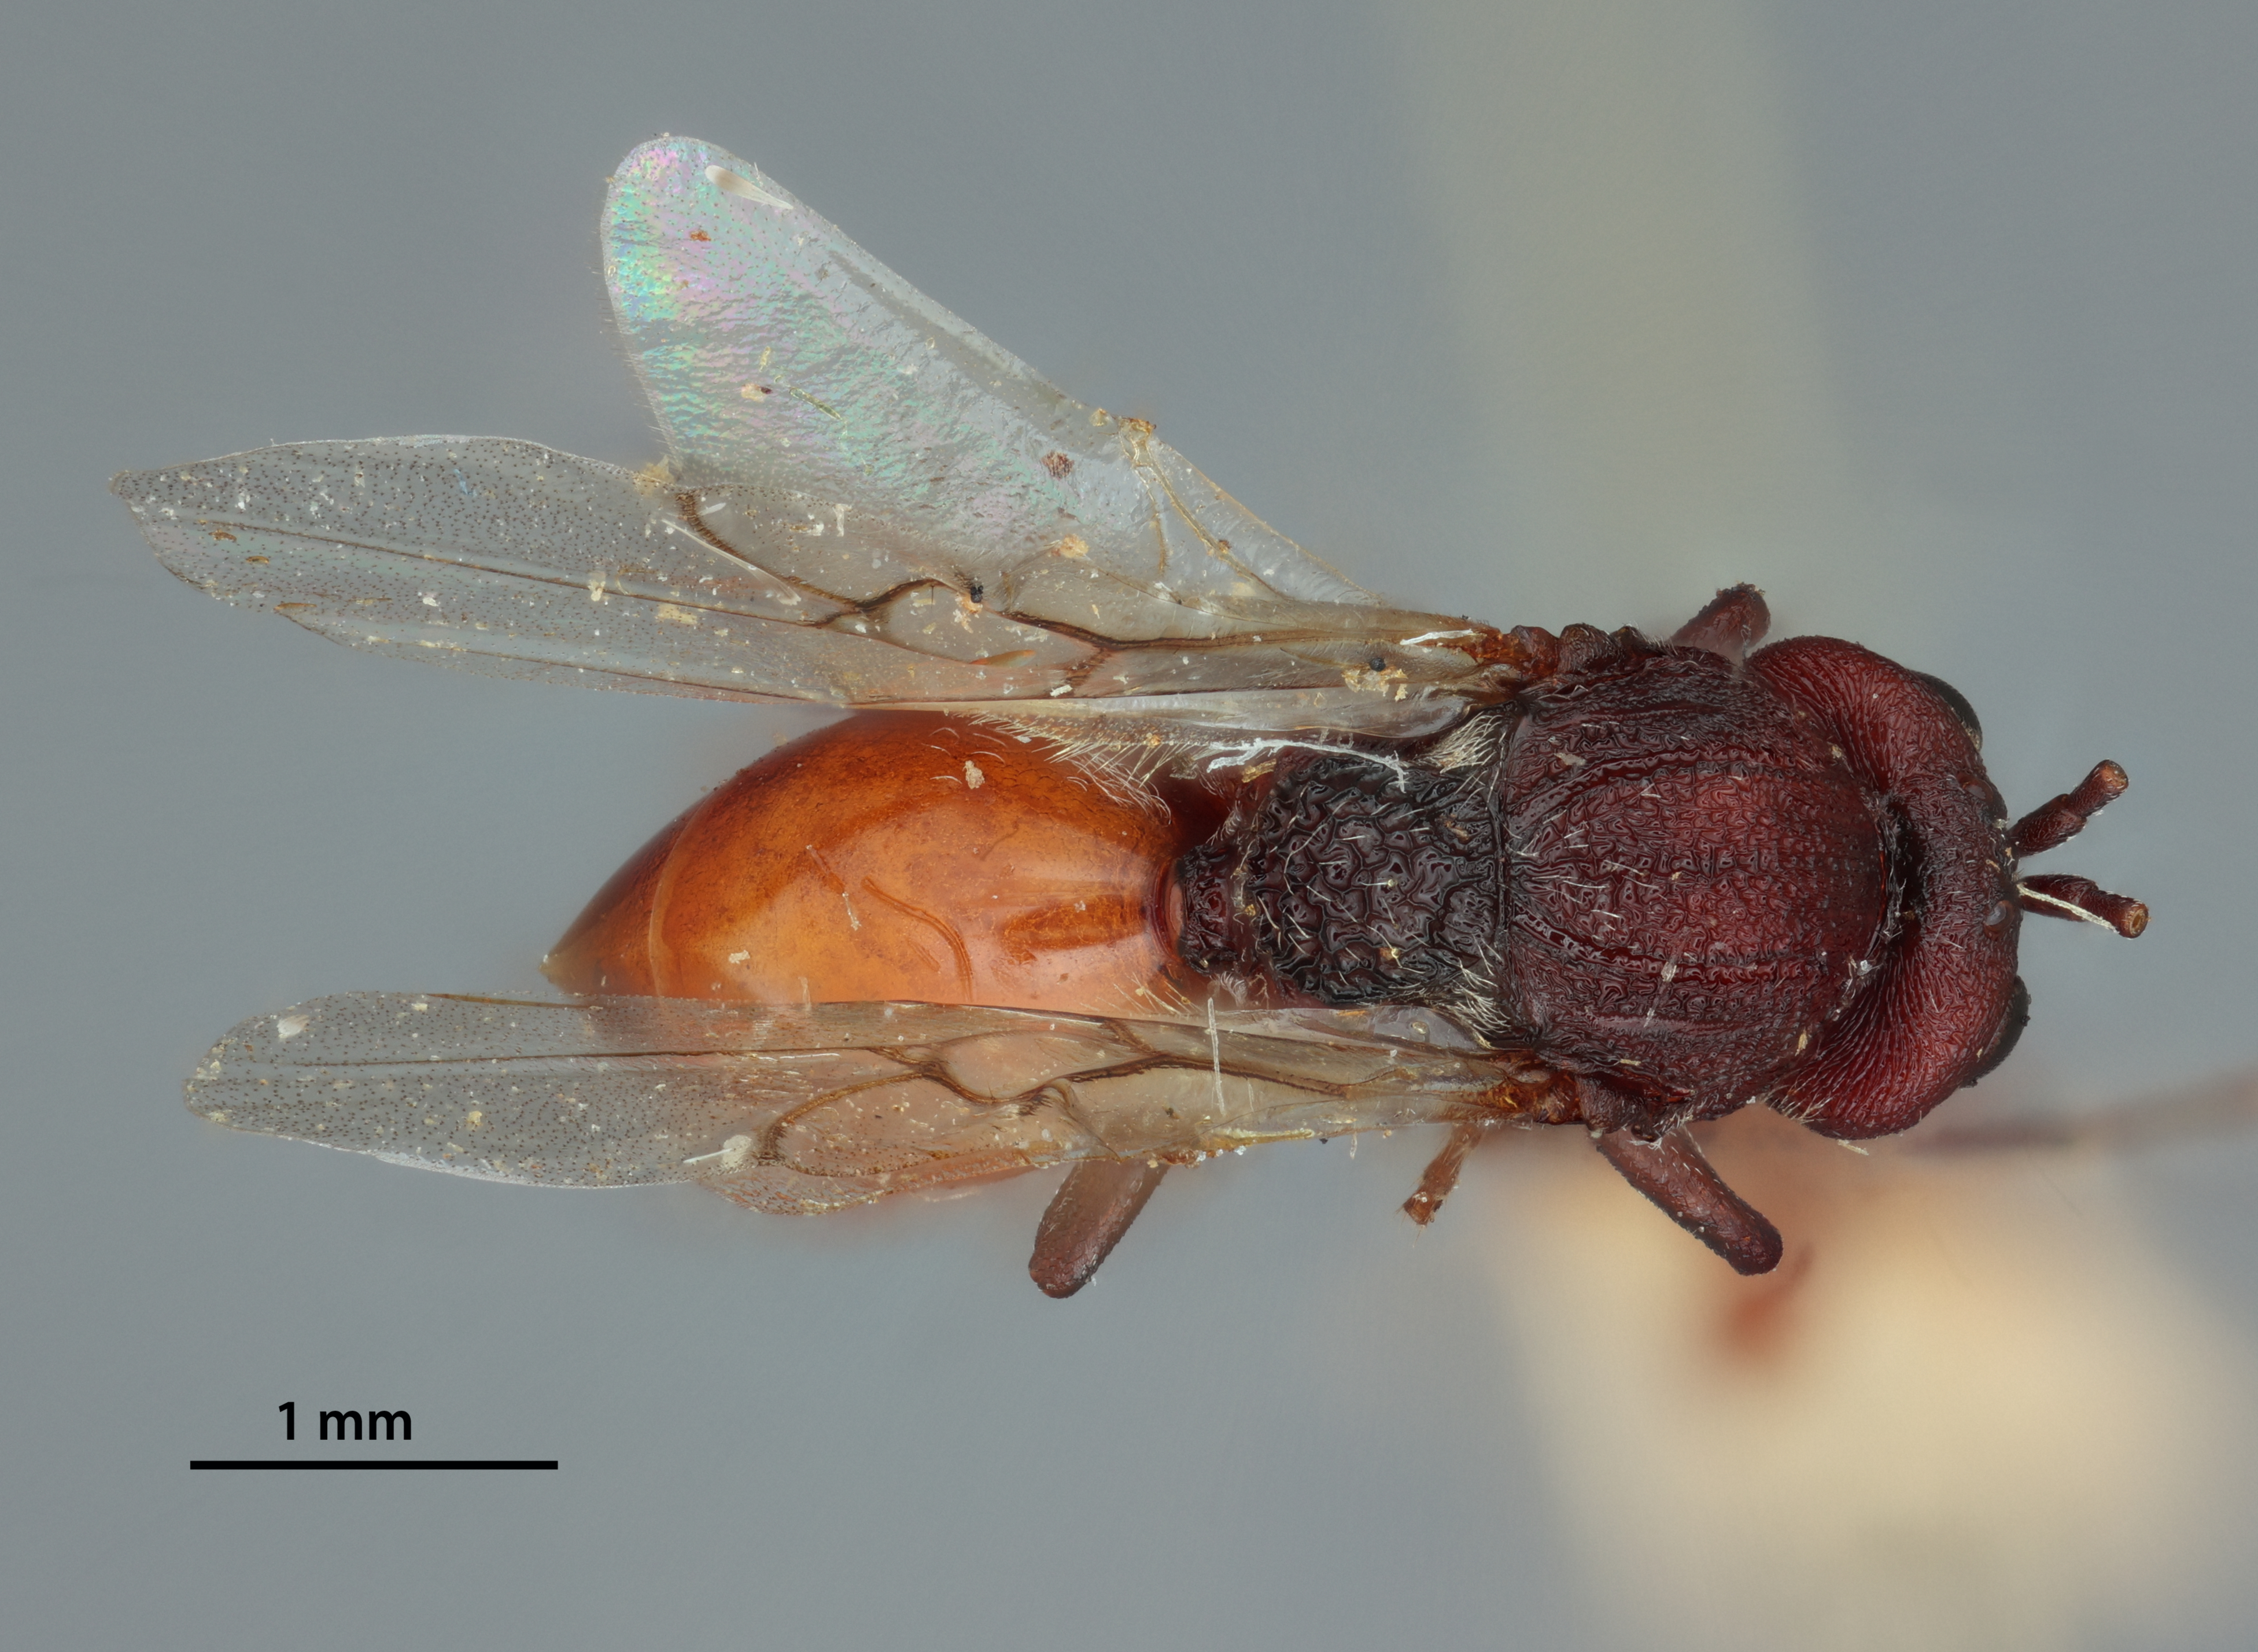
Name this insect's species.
Andricus durangensis
